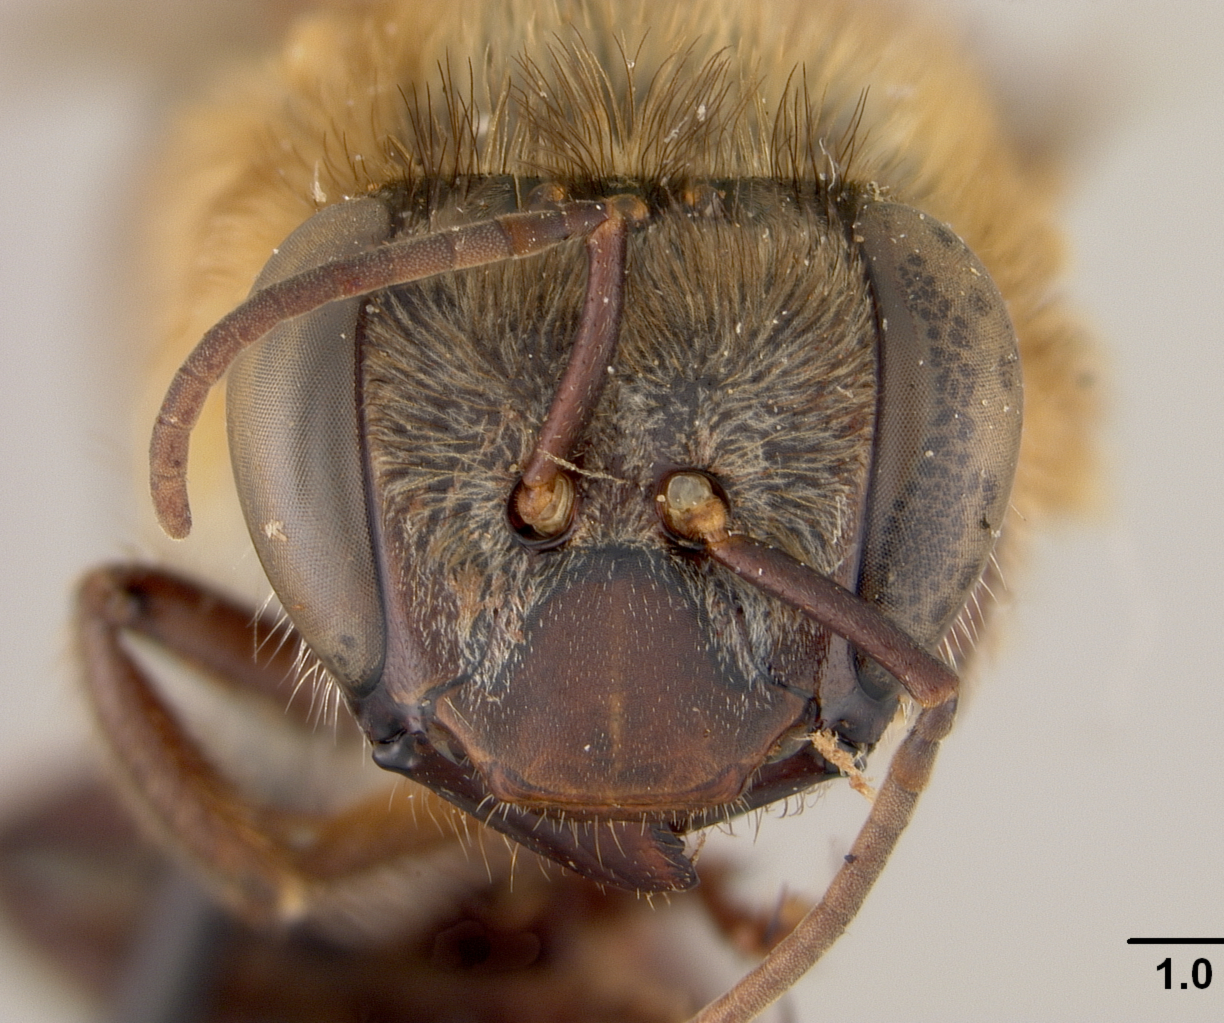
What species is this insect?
Melipona fasciata
